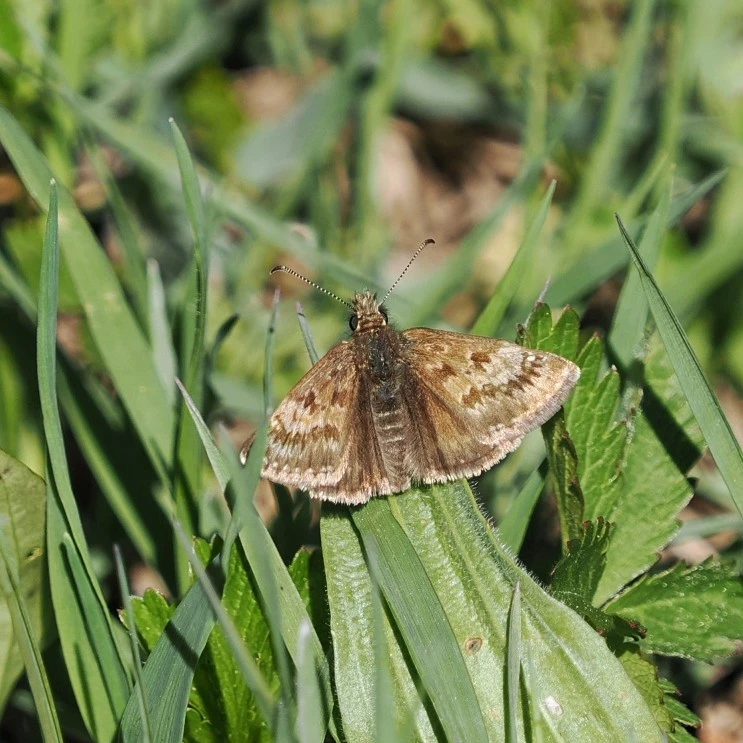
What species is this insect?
Erynnis tages
